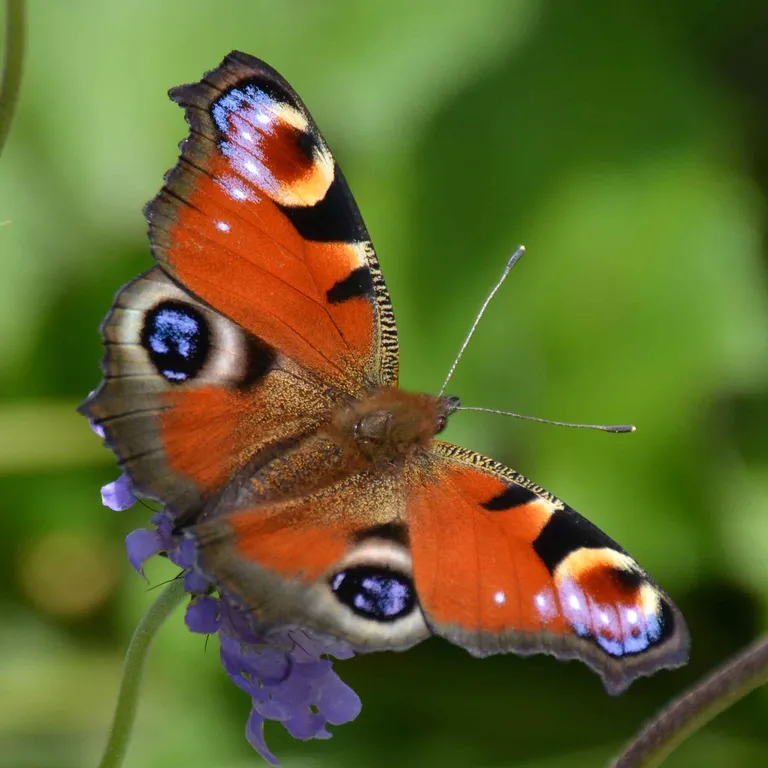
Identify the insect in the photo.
Aglais io
